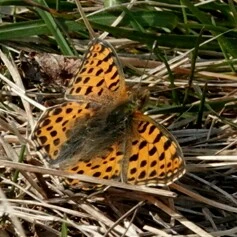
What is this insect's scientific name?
Issoria lathonia
